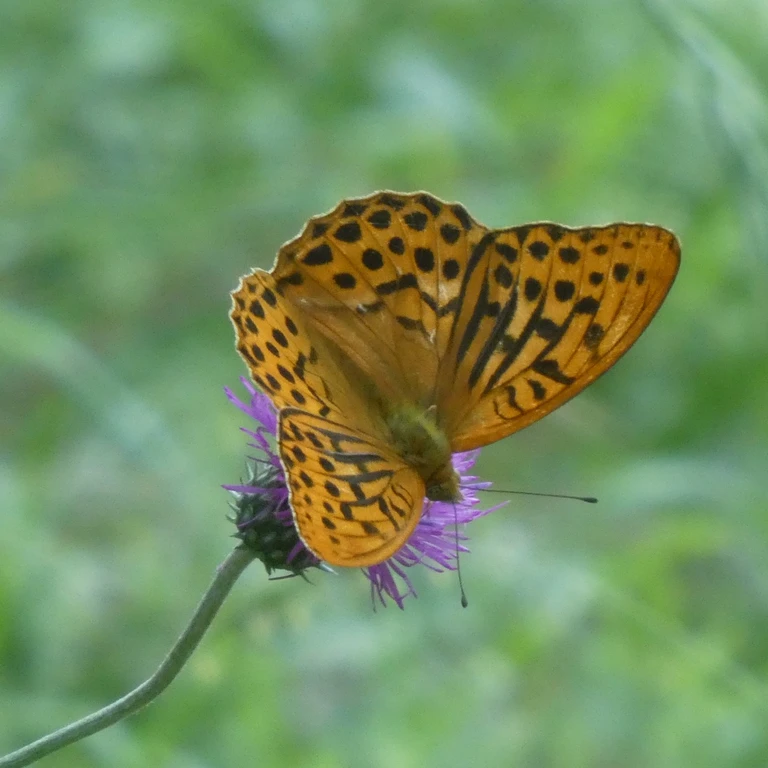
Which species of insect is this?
Argynnis paphia
